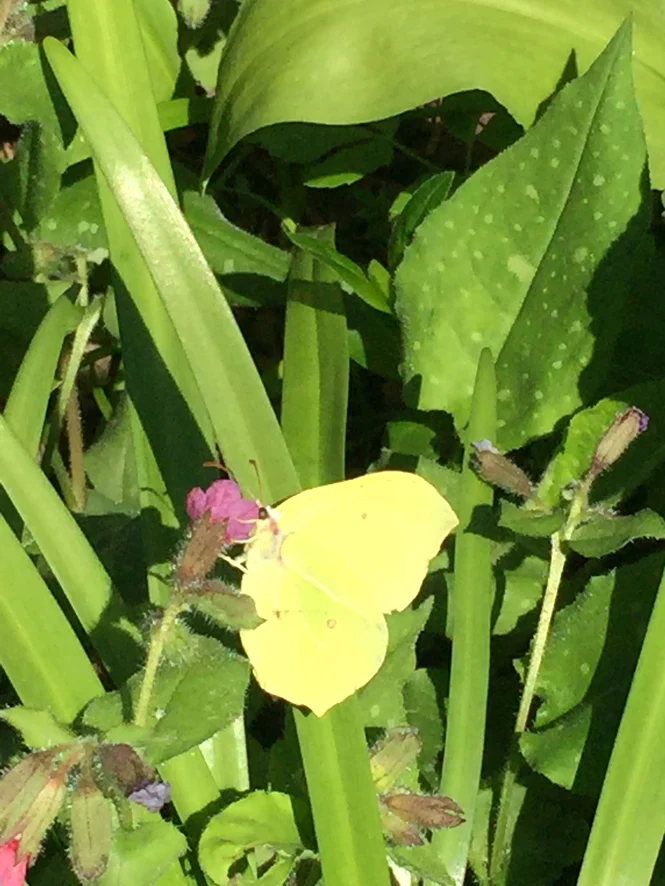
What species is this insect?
Gonepteryx rhamni
